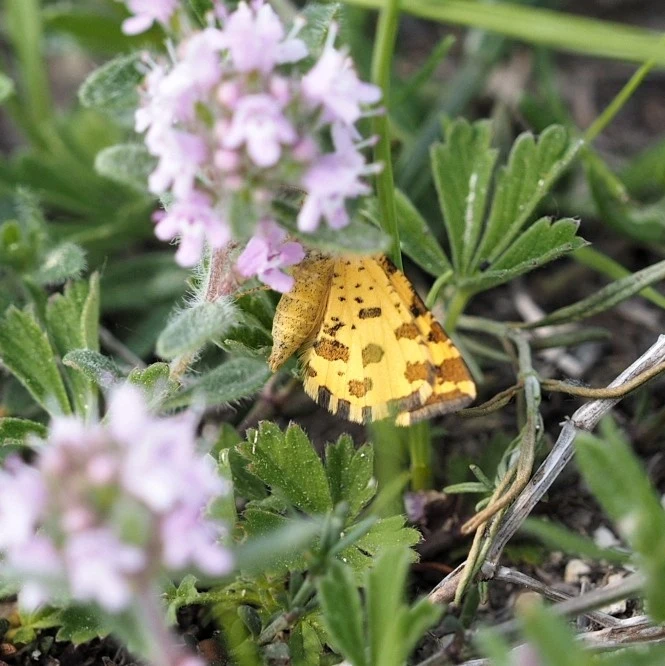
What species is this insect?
Pseudopanthera macularia
